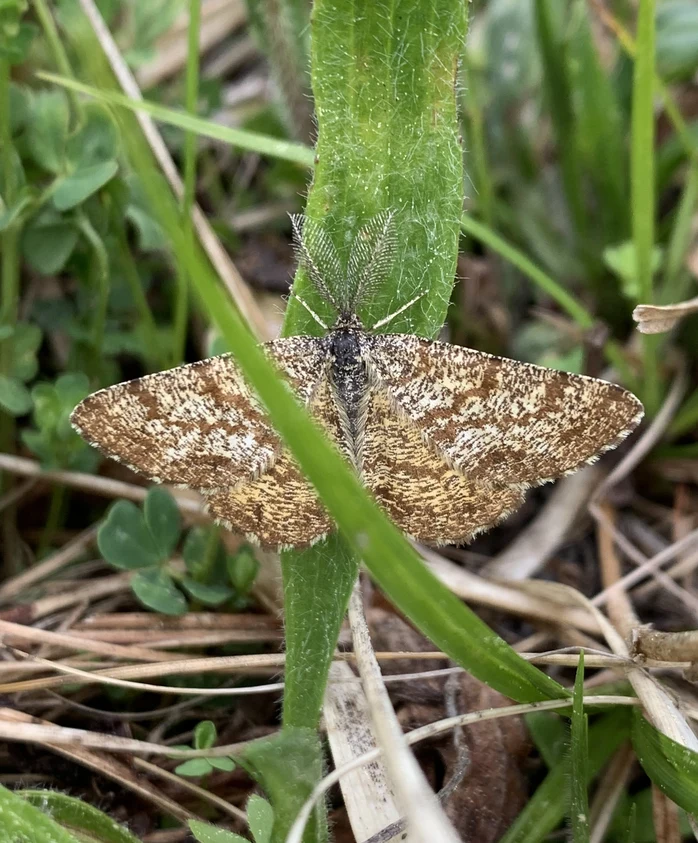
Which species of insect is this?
Ematurga atomaria
